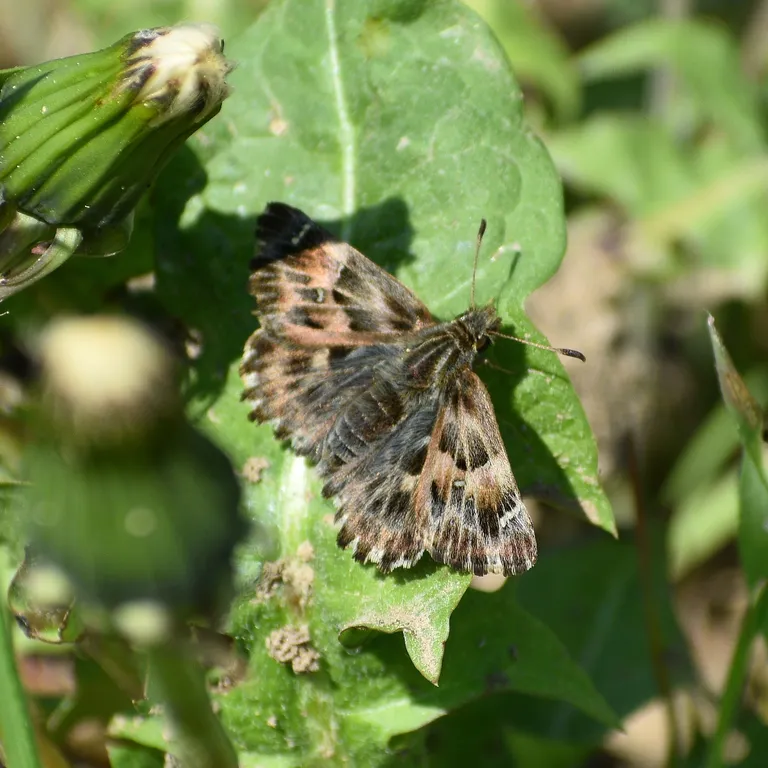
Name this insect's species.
Carcharodus alceae
